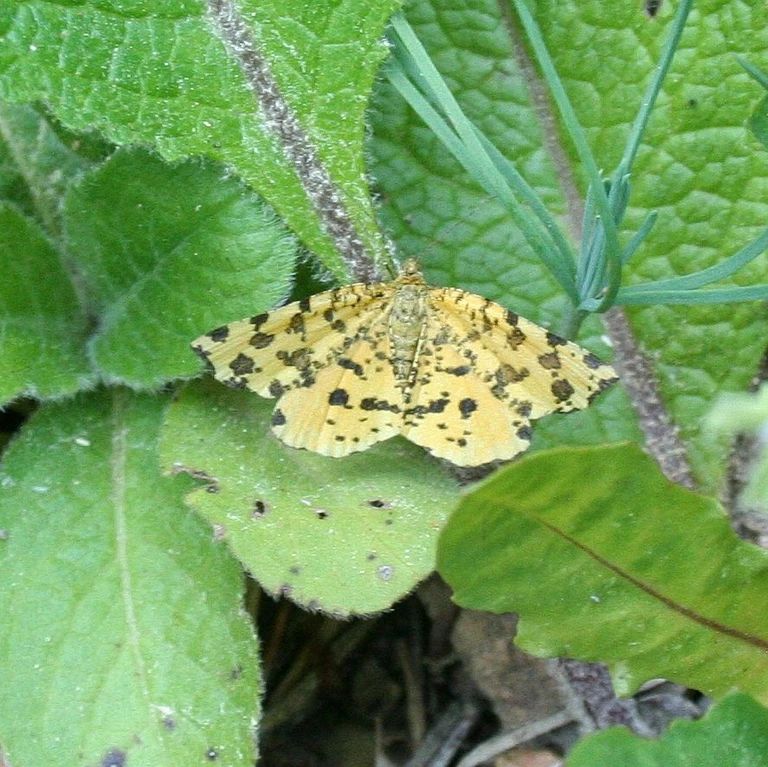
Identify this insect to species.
Pseudopanthera macularia
